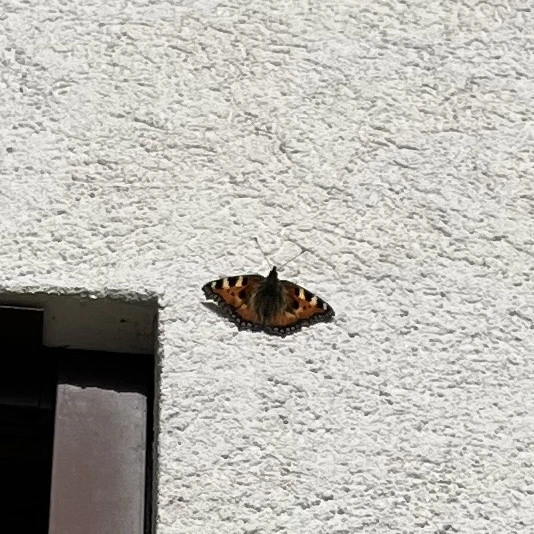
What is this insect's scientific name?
Aglais urticae
